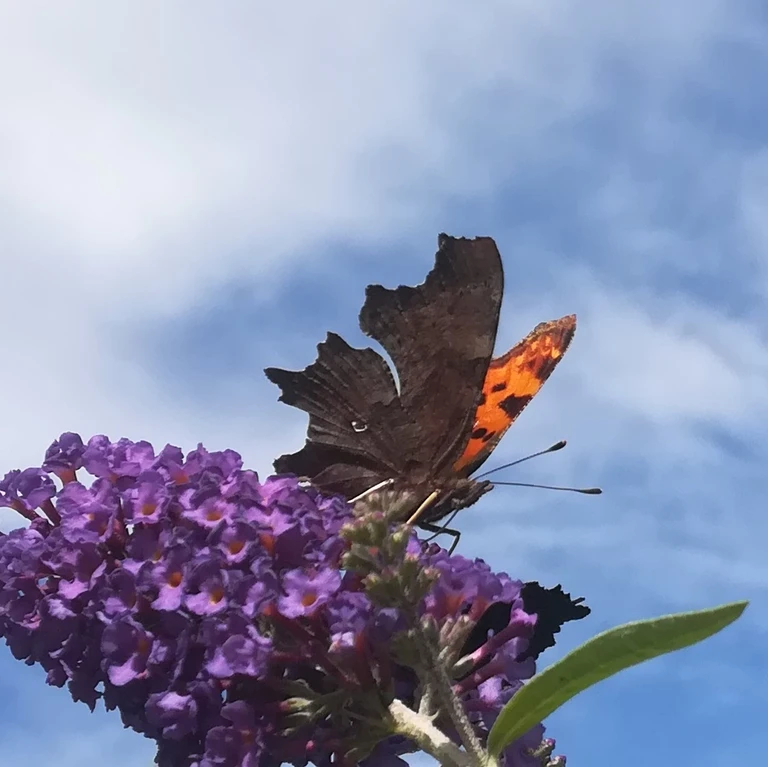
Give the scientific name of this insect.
Polygonia c-album
